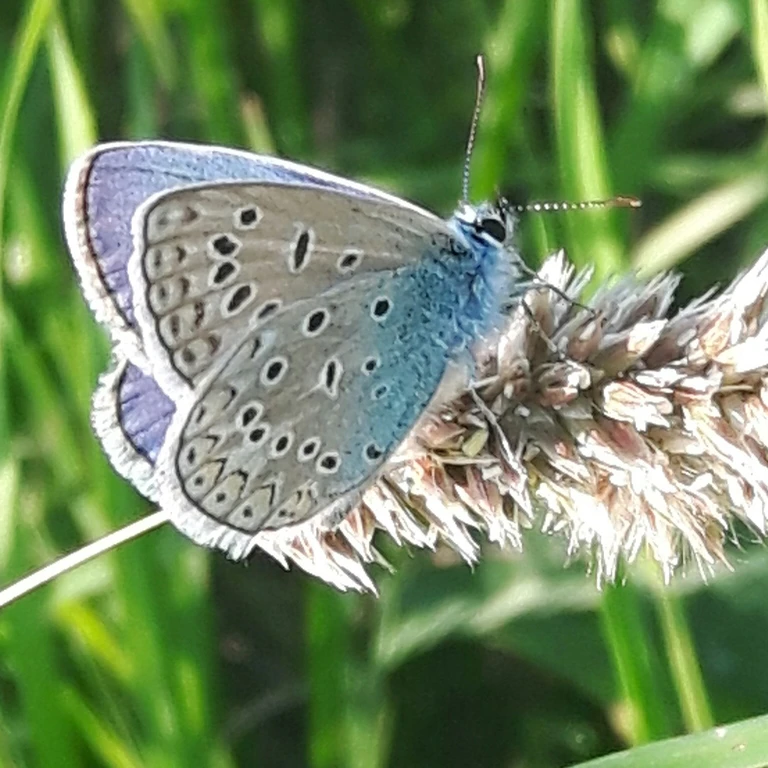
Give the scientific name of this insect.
Polyommatus icarus
